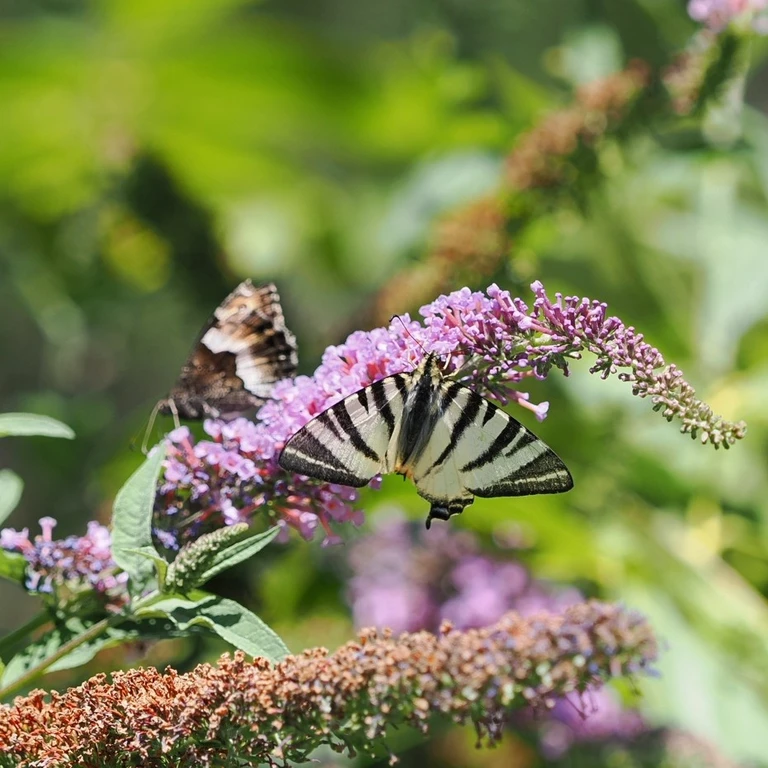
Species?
Iphiclides podalirius
